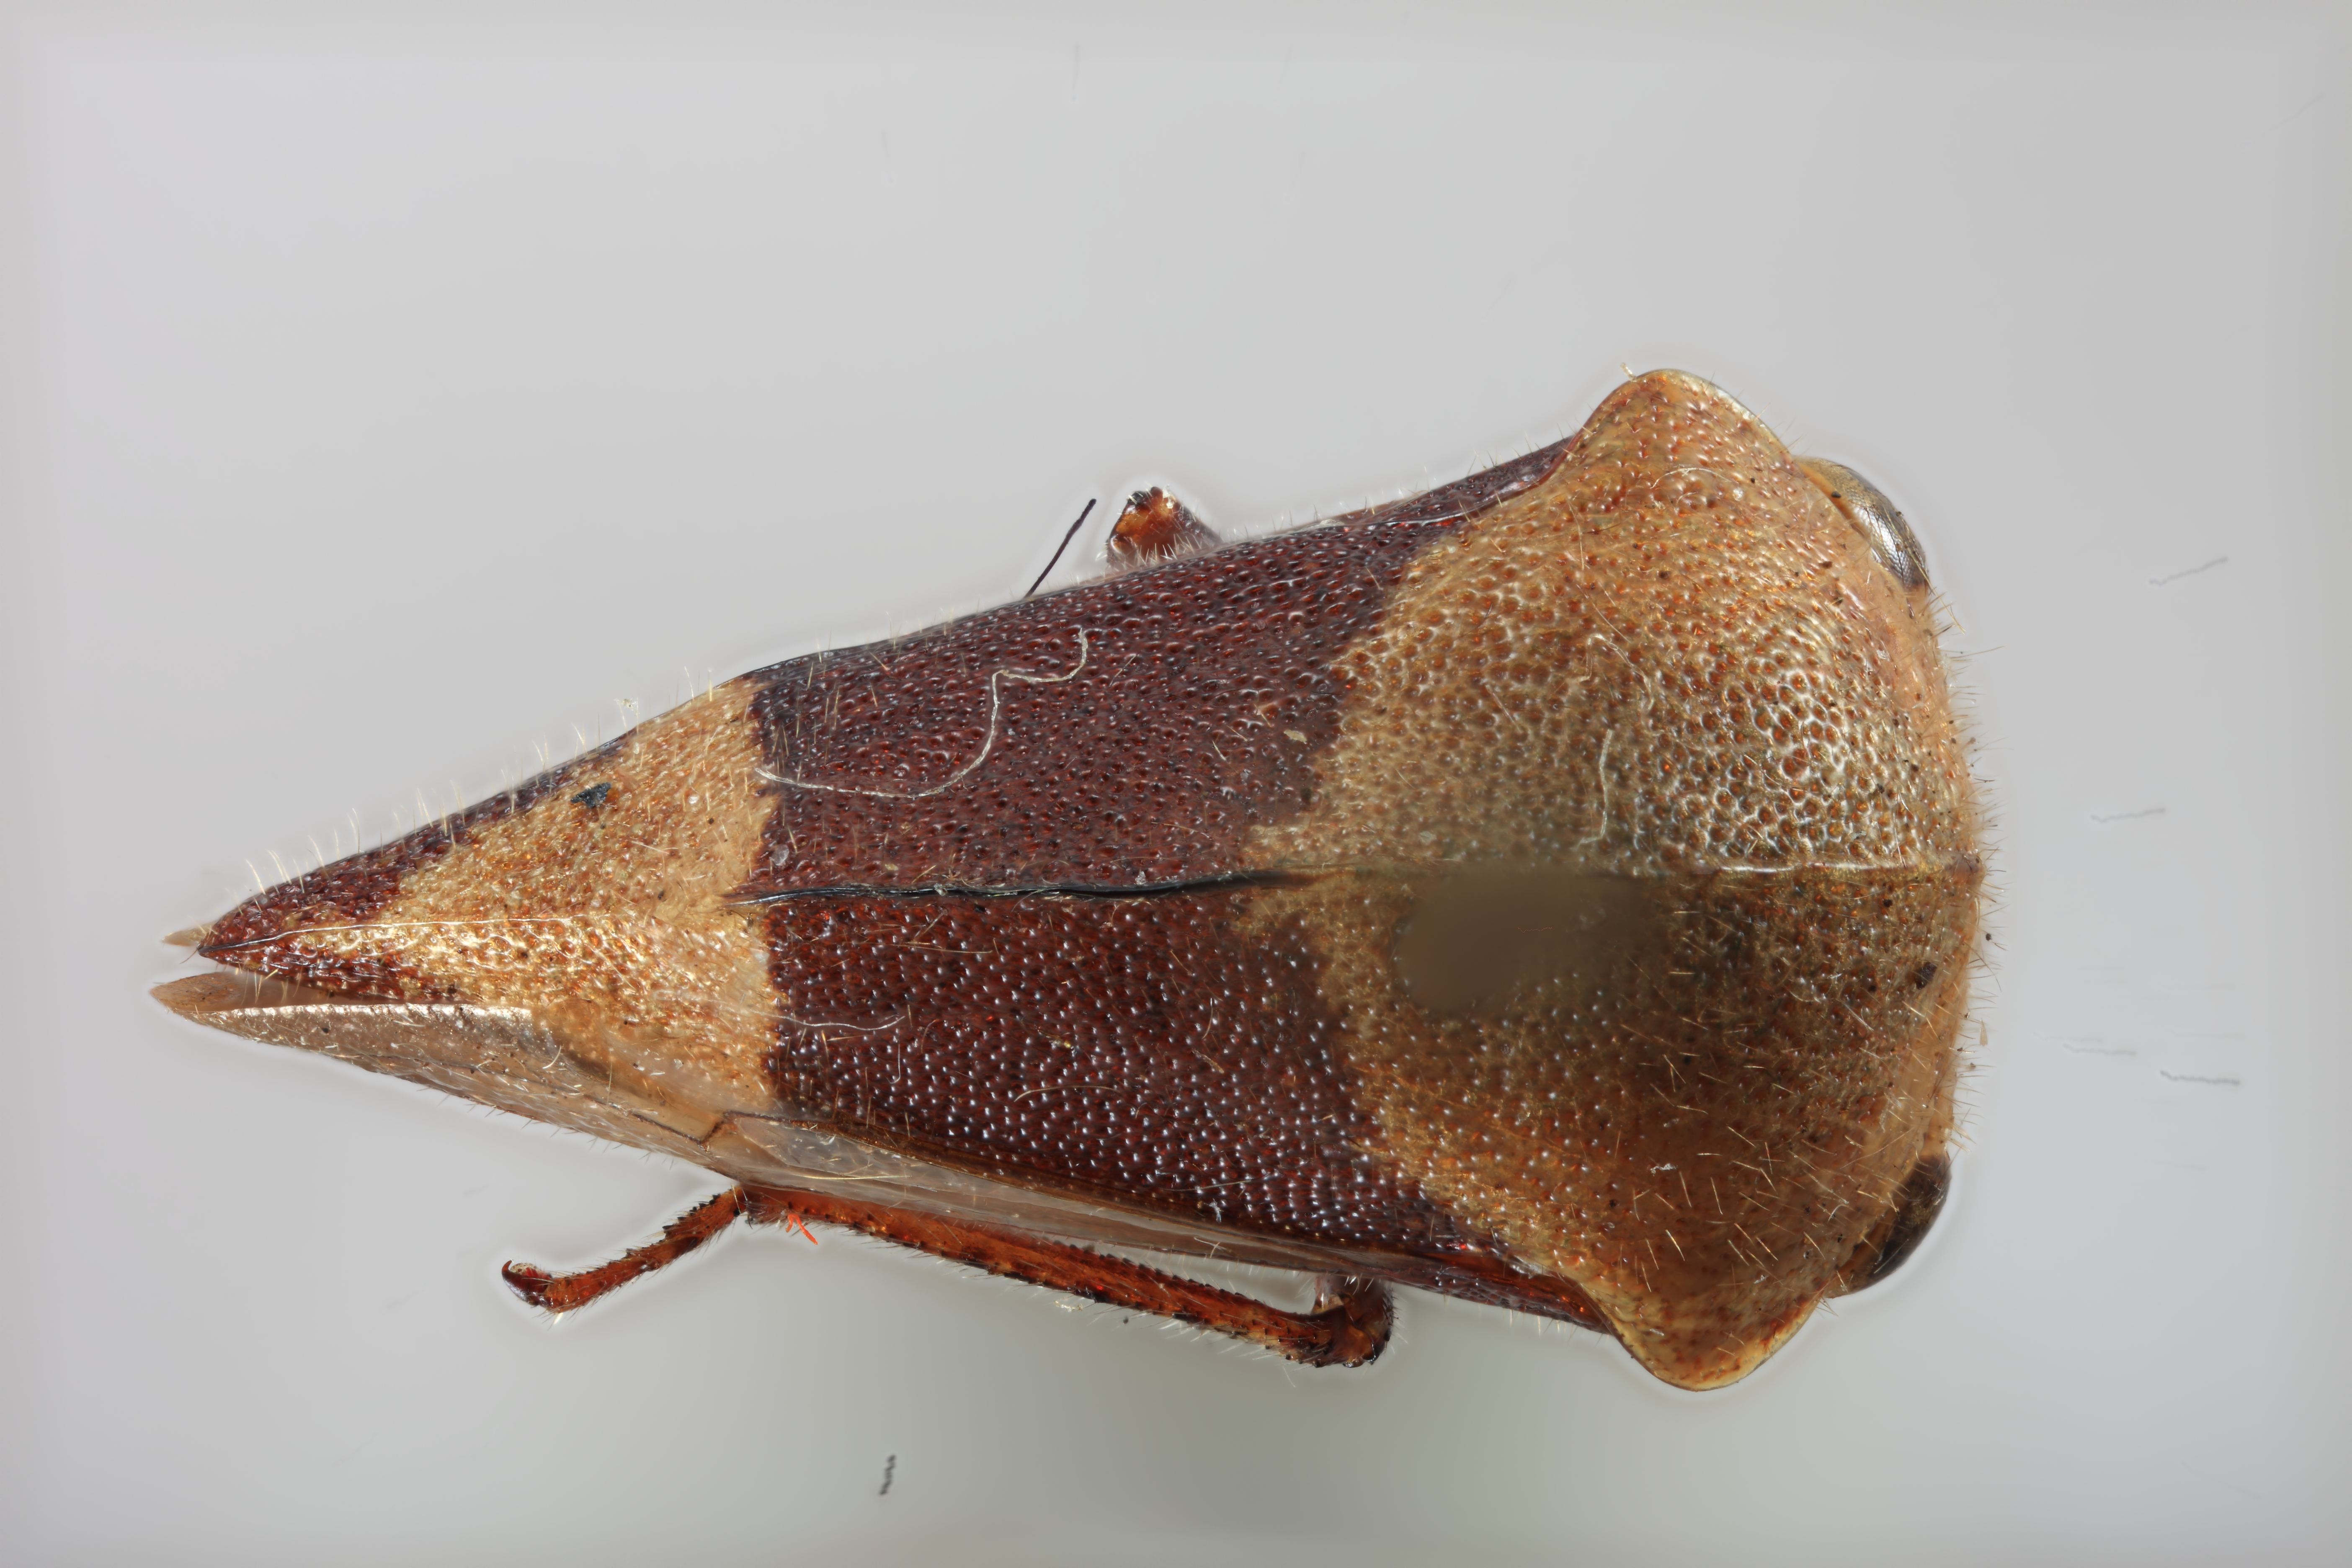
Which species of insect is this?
Telamona archboldi
